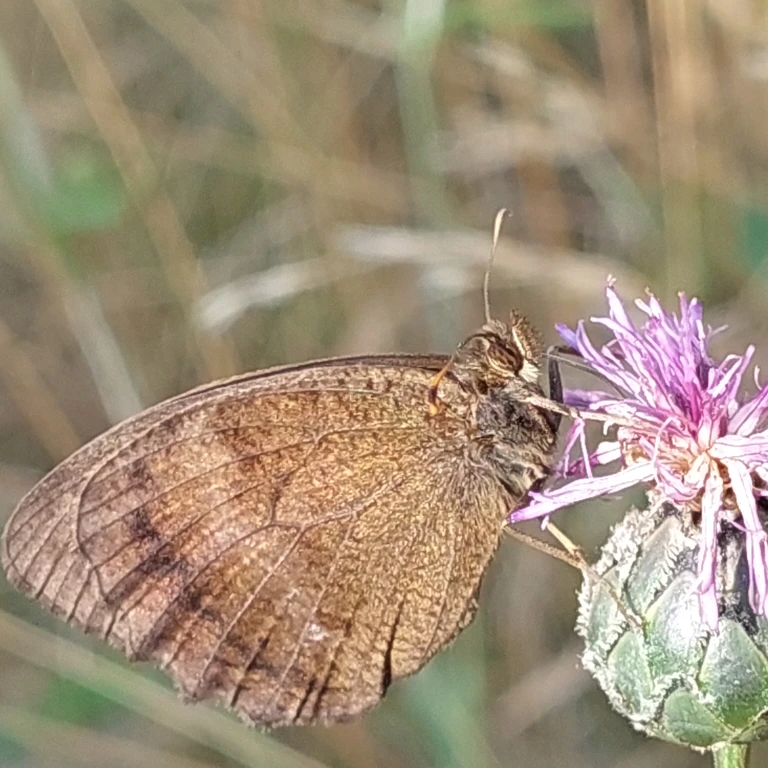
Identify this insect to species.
Minois dryas
